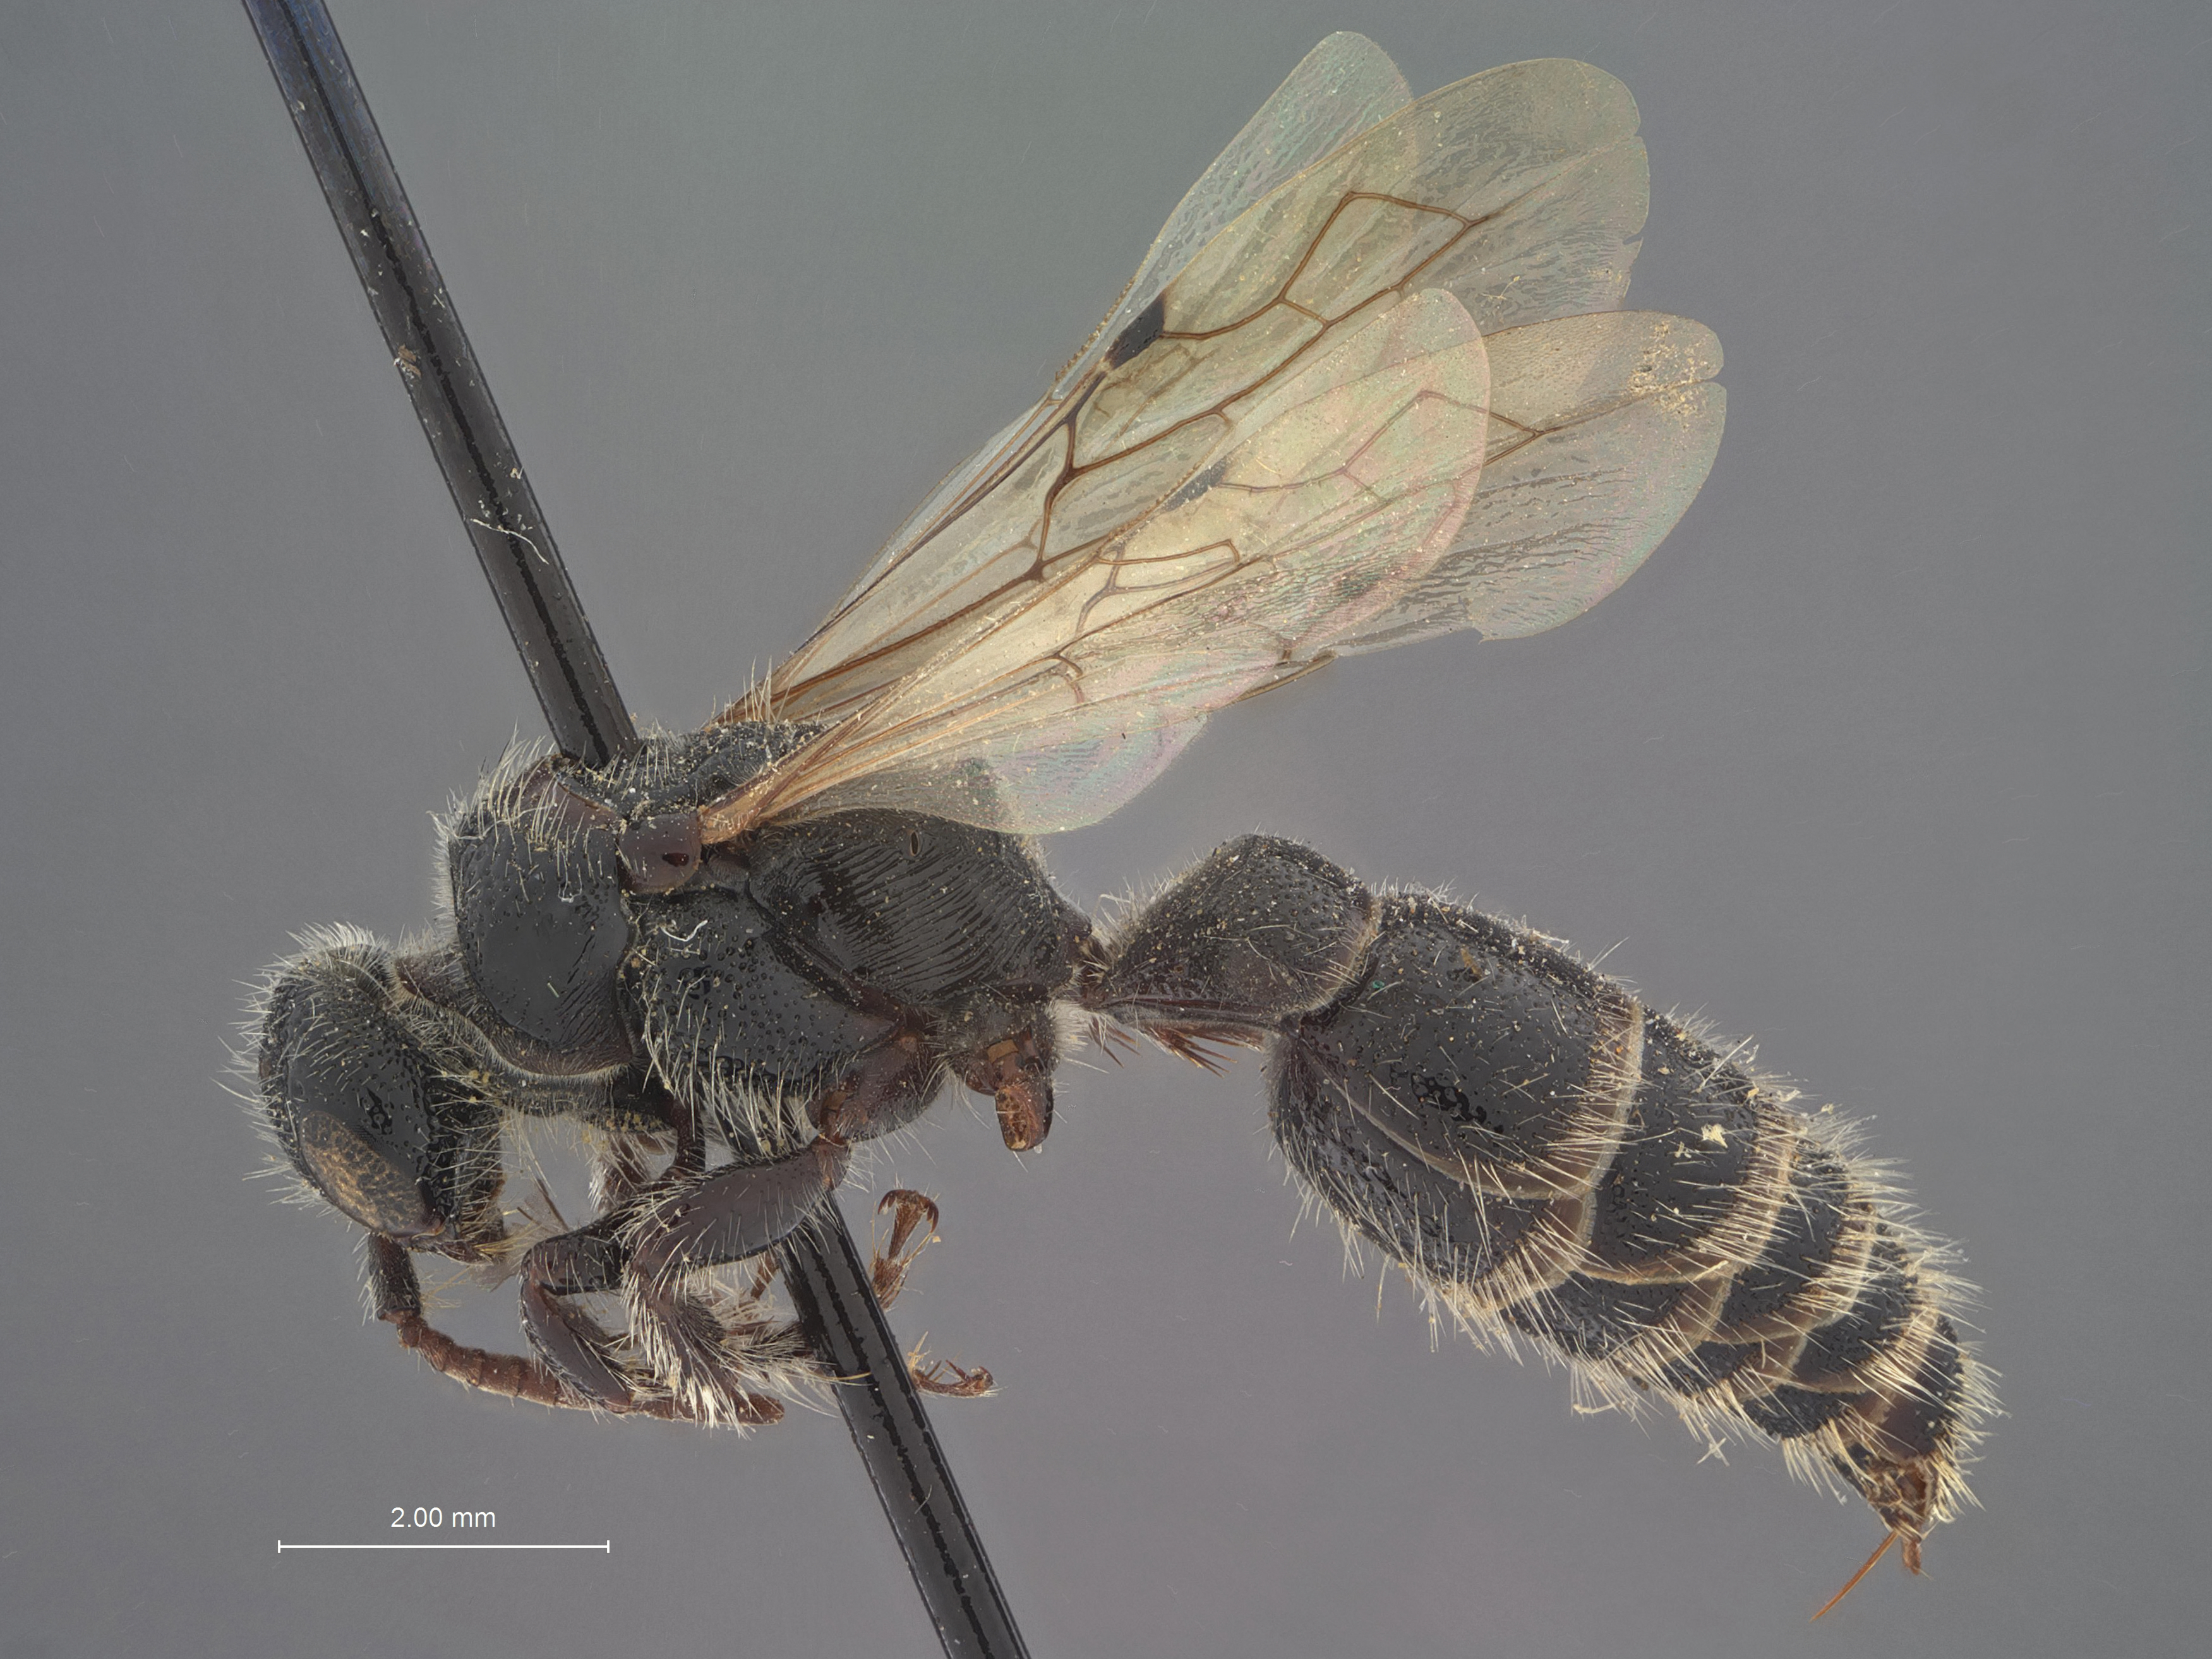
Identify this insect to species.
Neotiphia waltoni
